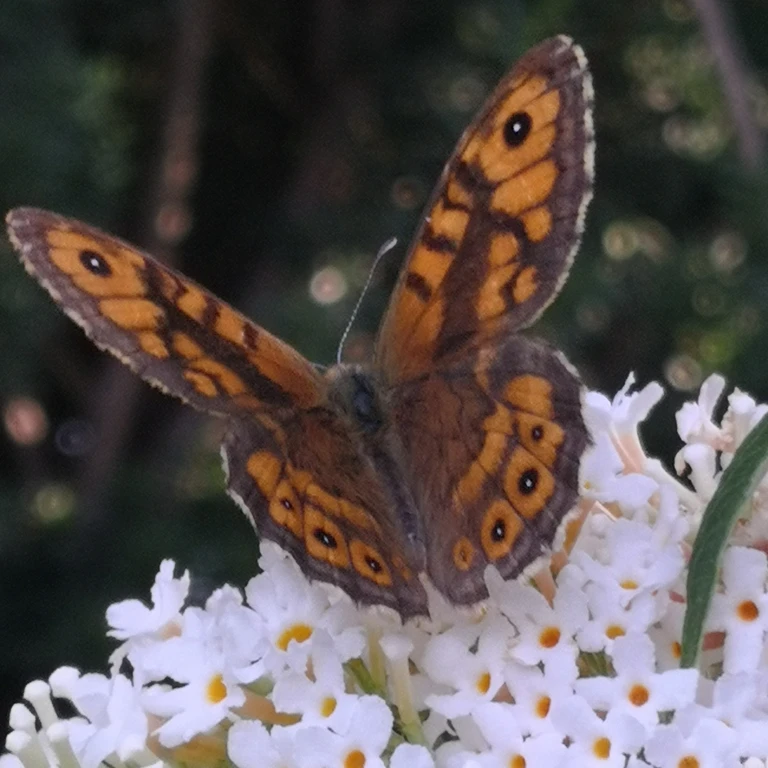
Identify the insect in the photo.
Lasiommata megera (also Pararge megera)
